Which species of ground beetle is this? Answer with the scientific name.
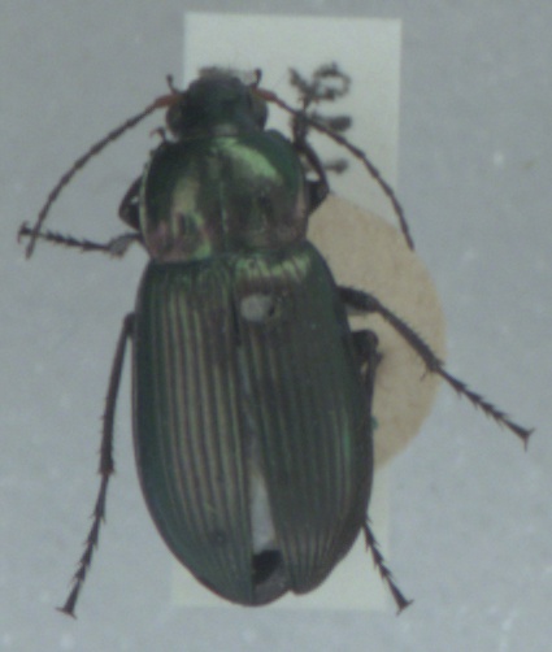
Poecilus cupreus
